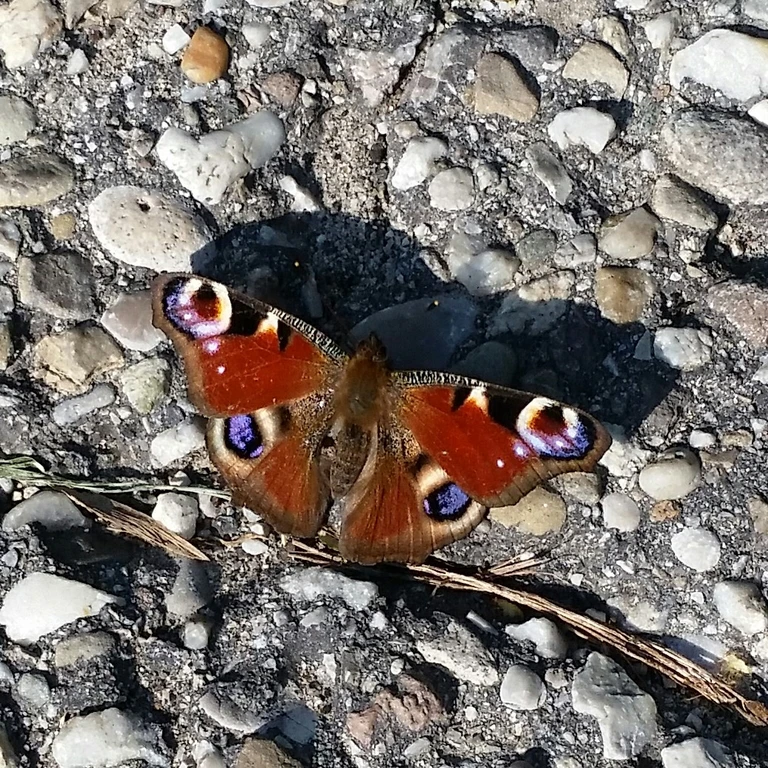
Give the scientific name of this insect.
Aglais io
